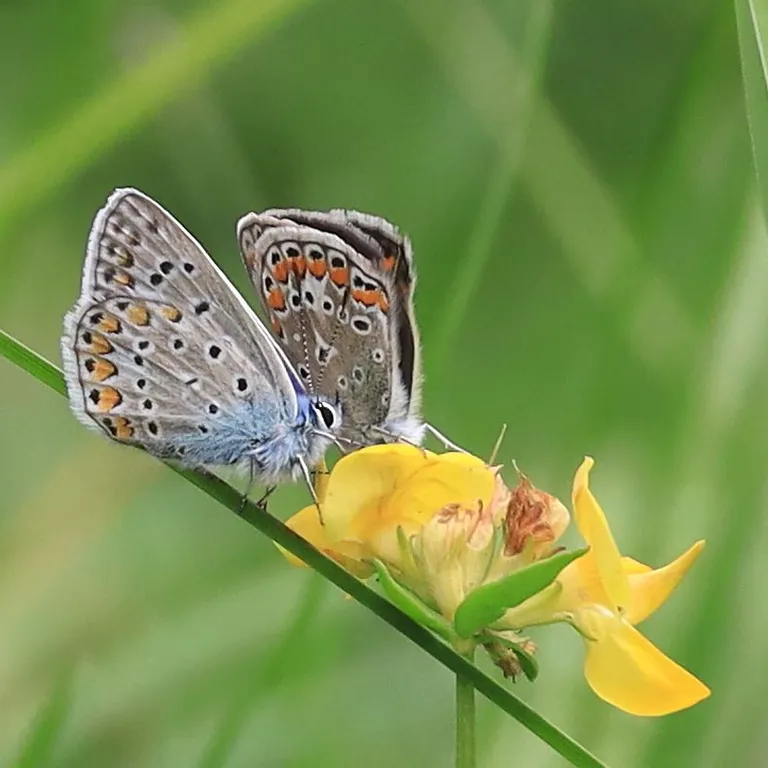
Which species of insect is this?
Polyommatus icarus
